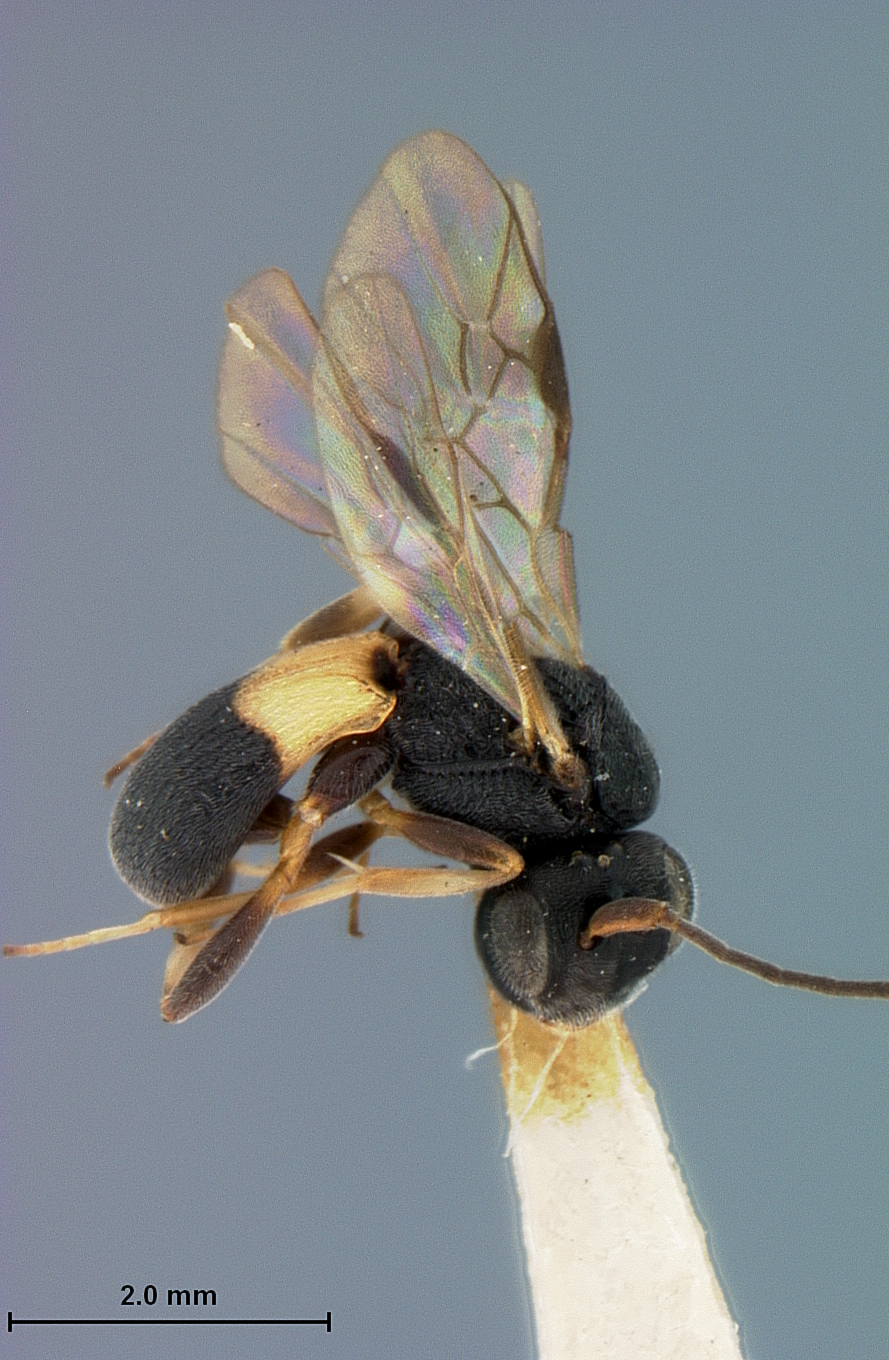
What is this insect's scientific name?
Chelonus fulgidus
